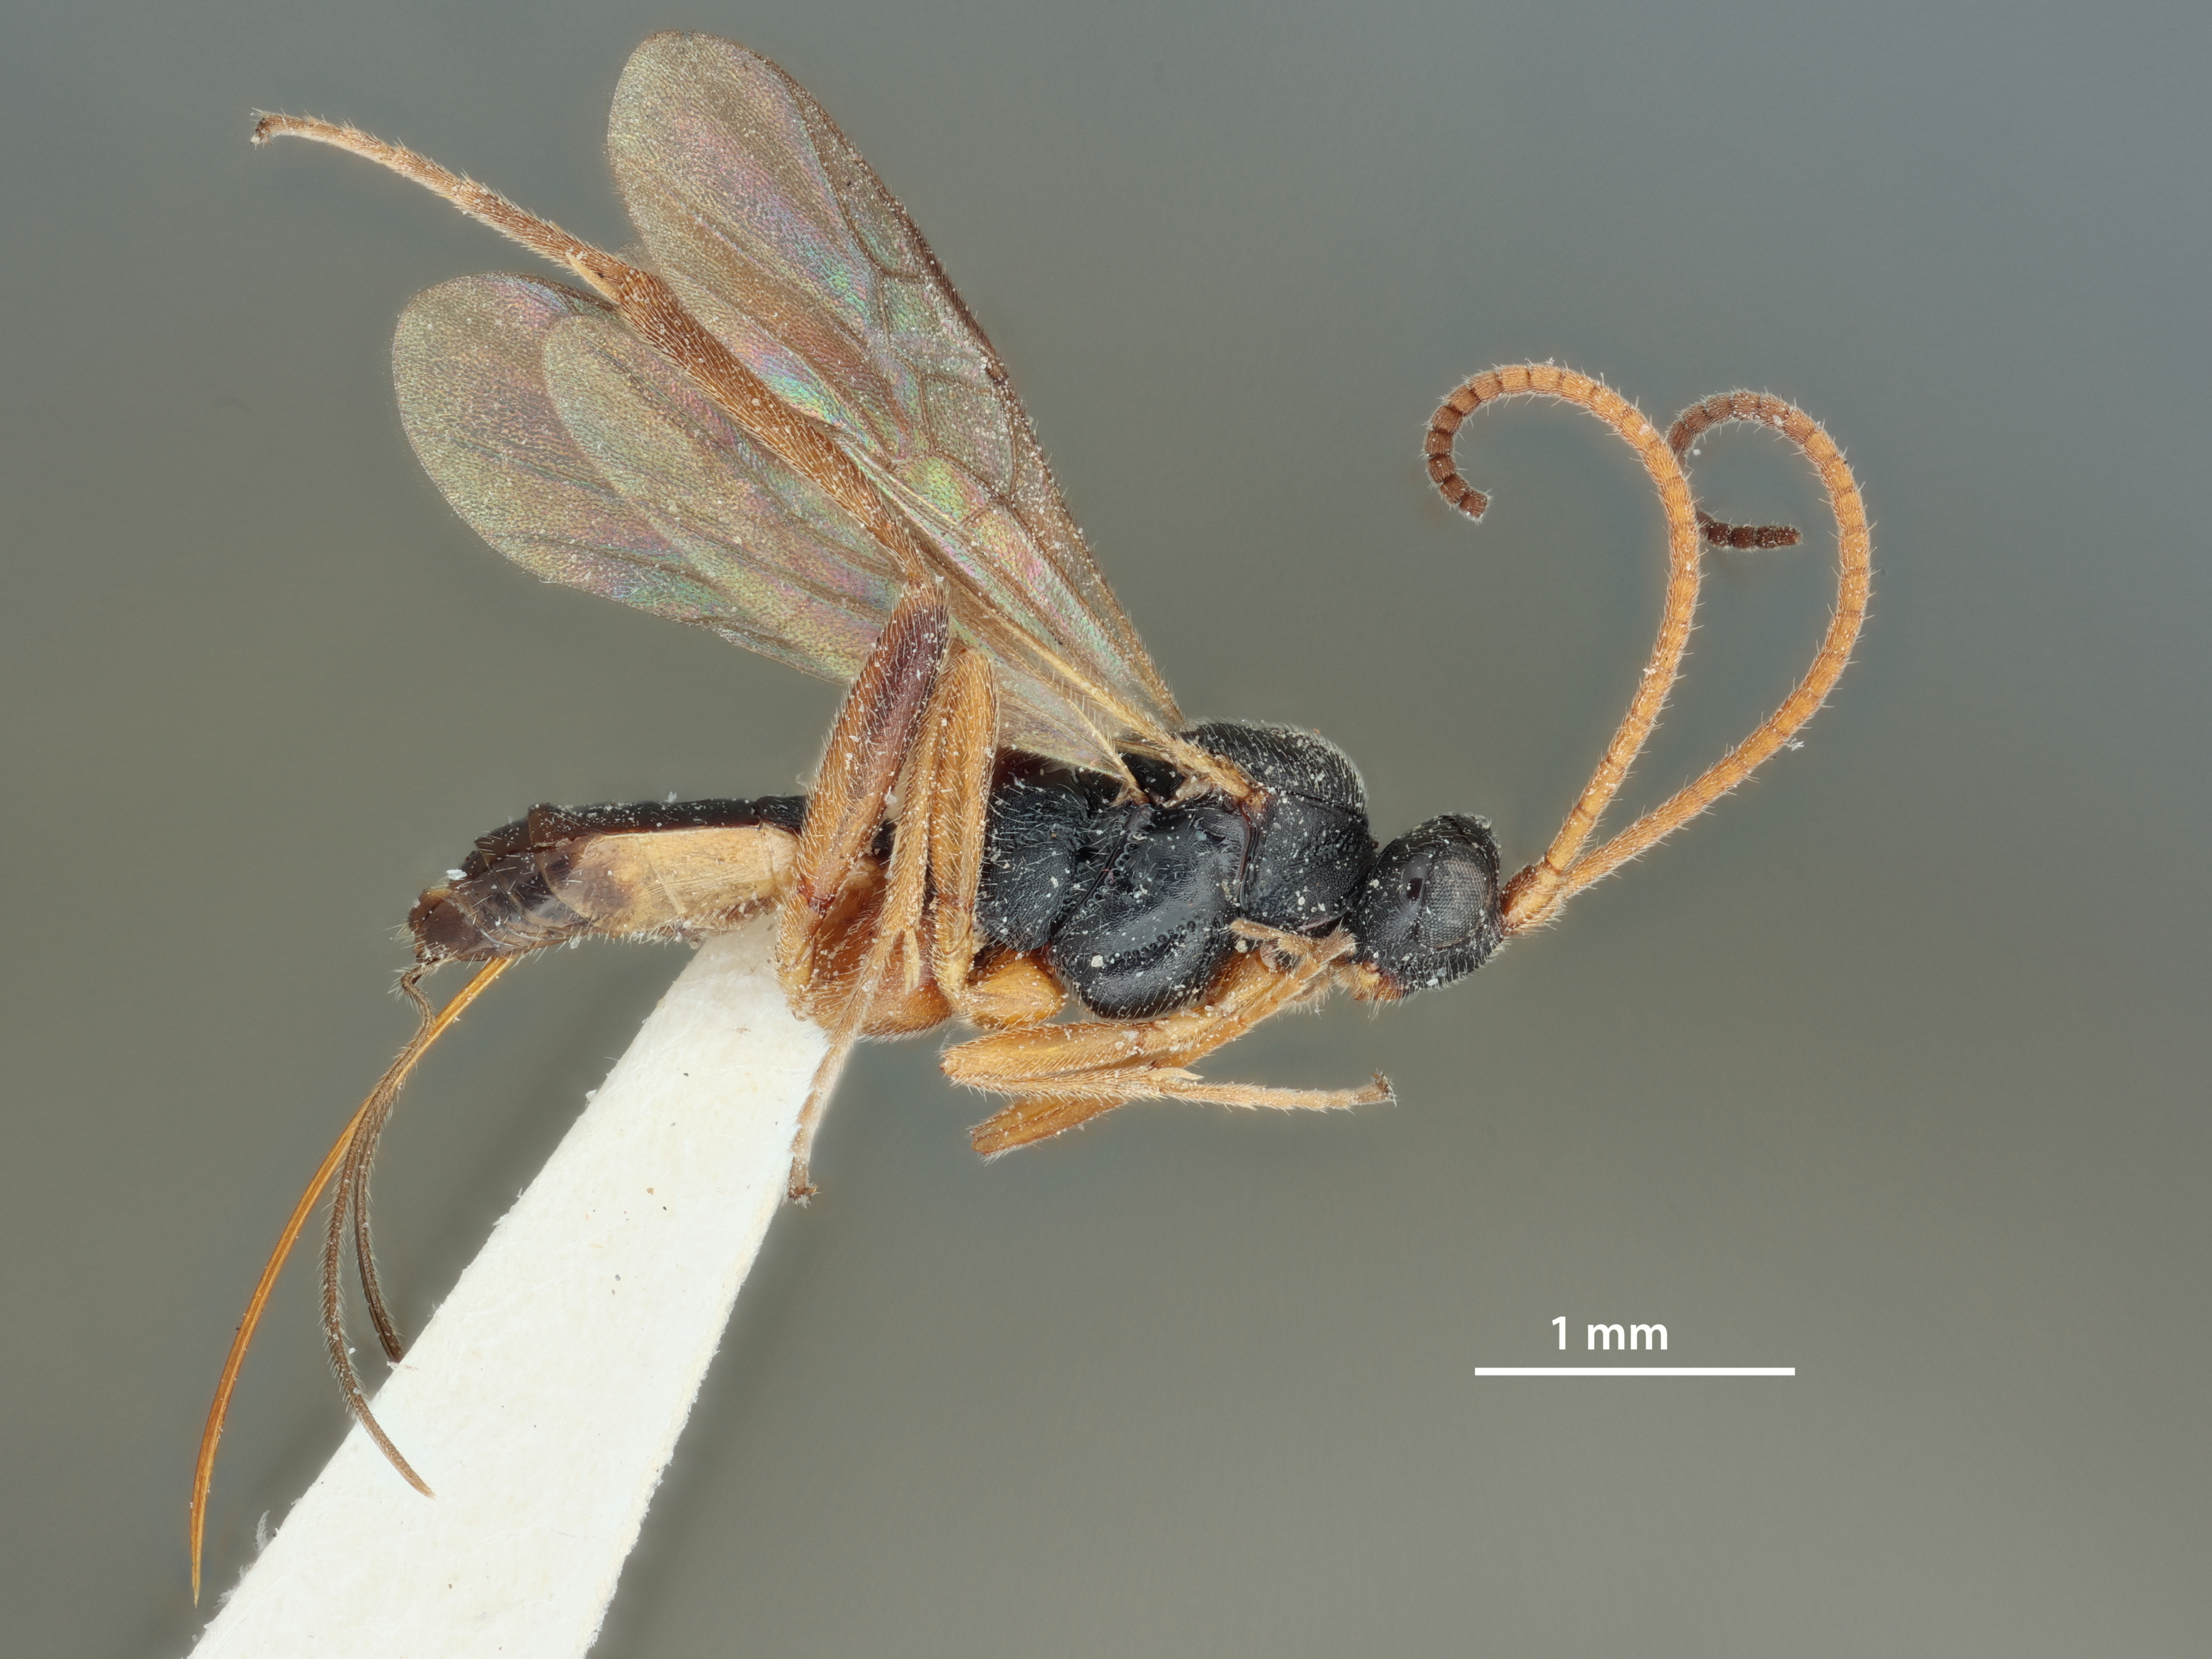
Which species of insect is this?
Orgilus consuetus
